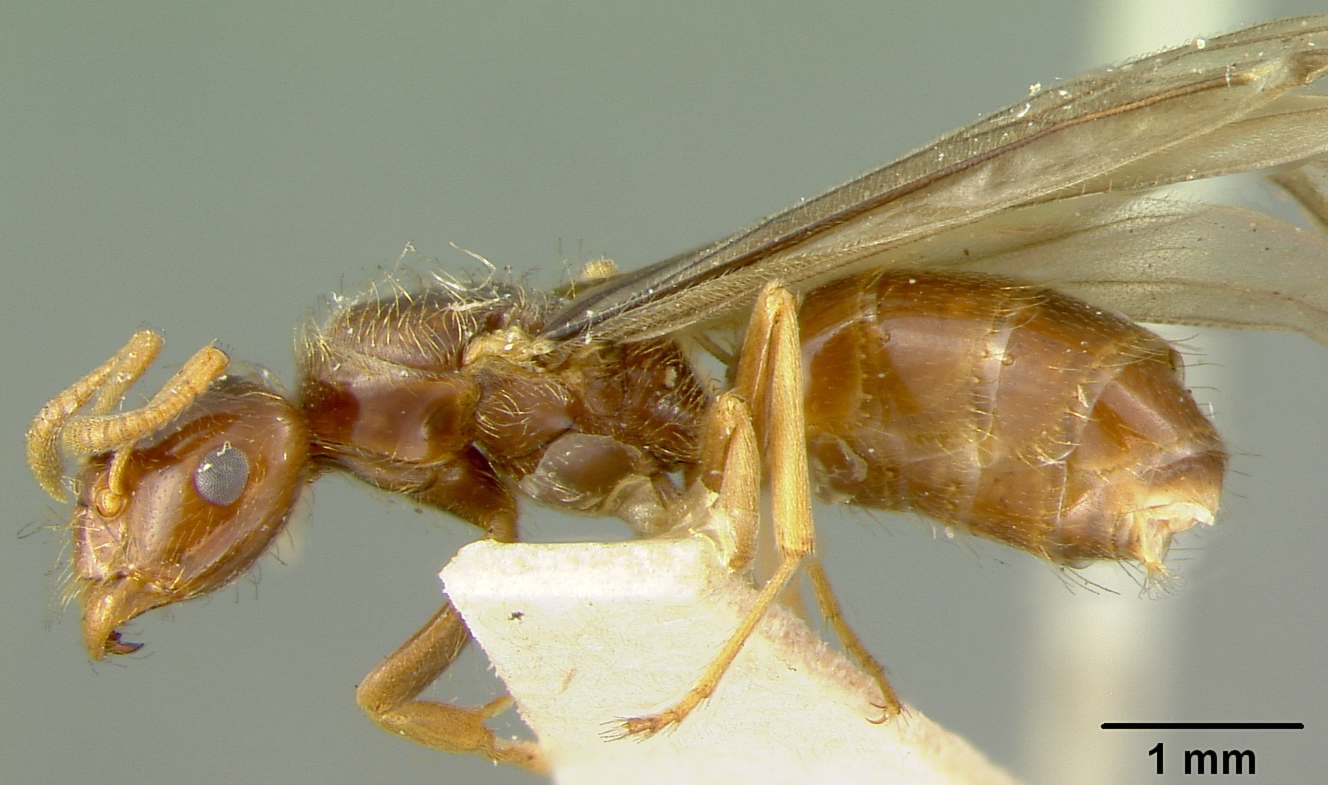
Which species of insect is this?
Lasius interjectus
